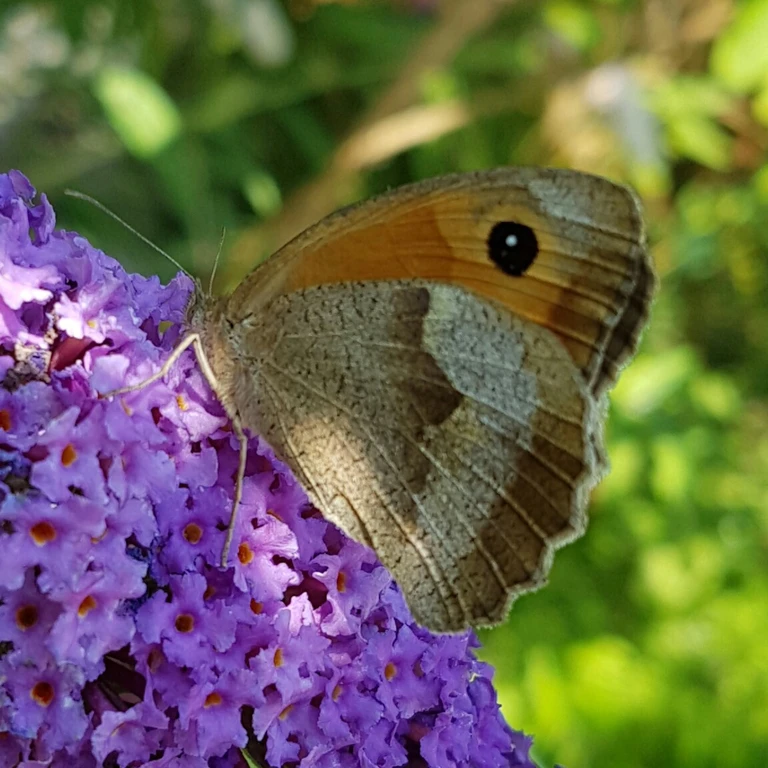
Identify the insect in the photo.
Maniola jurtina
